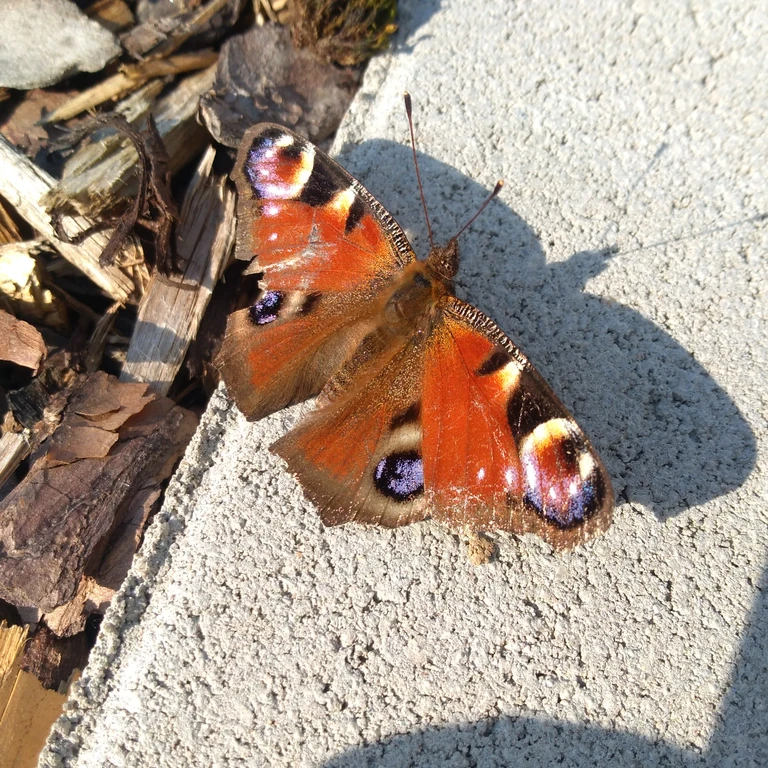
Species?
Aglais io
